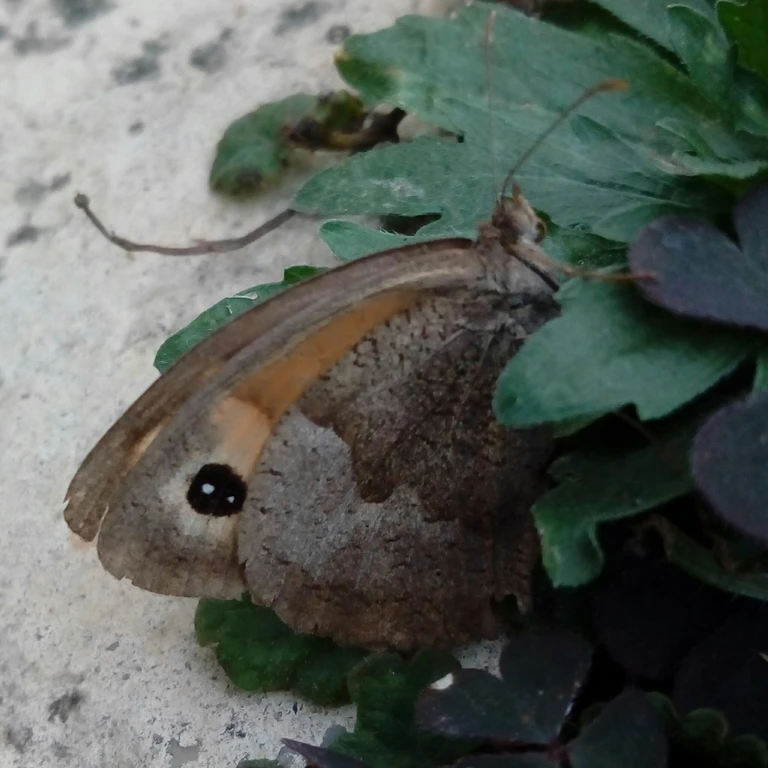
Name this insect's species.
Maniola jurtina
